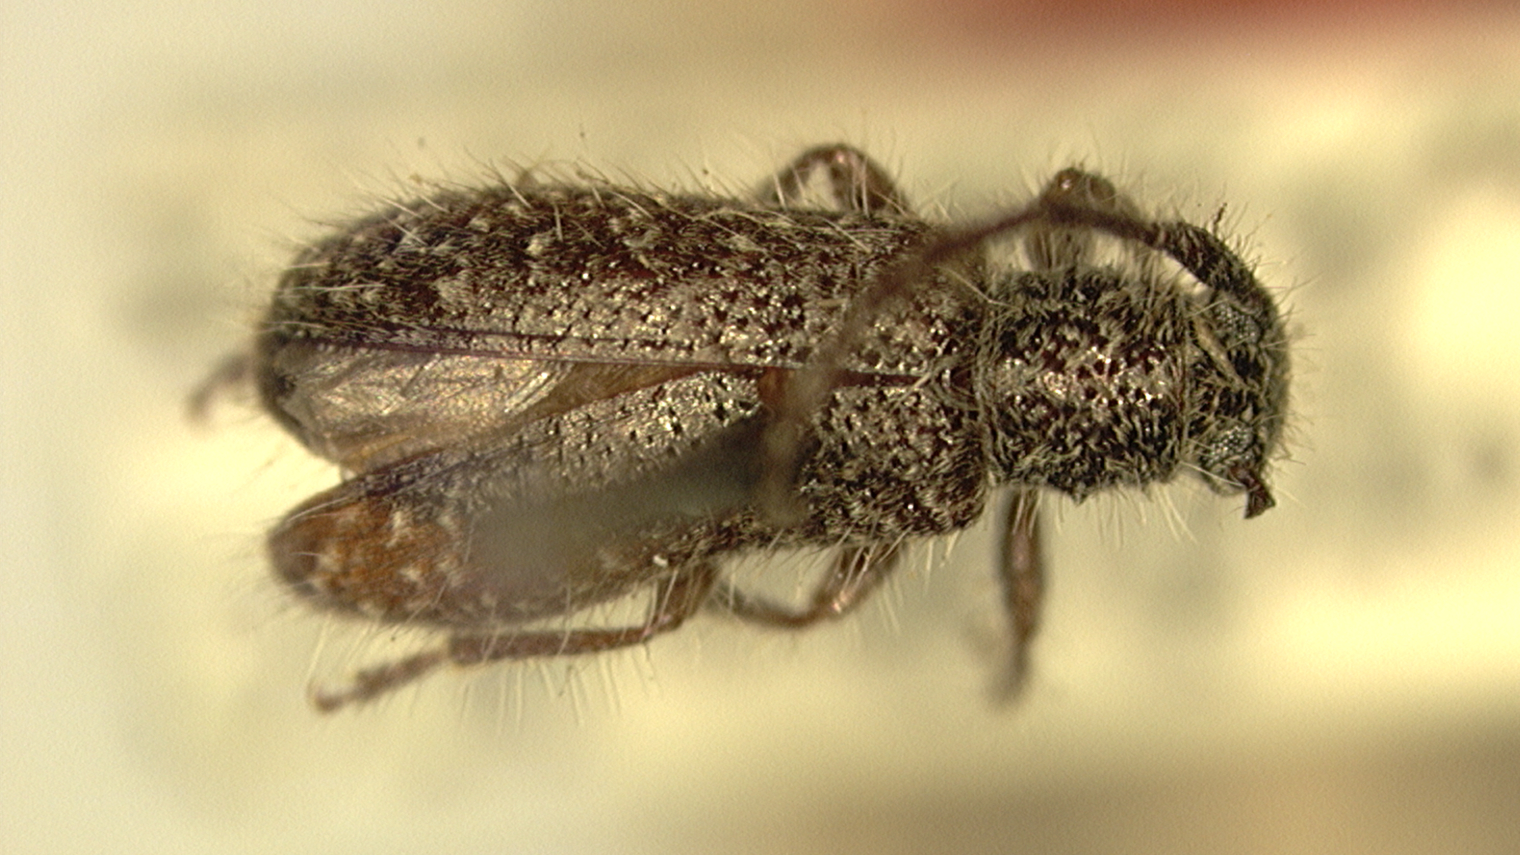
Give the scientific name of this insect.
Eupogonius marmoratus (also Eupogonius infimus)
